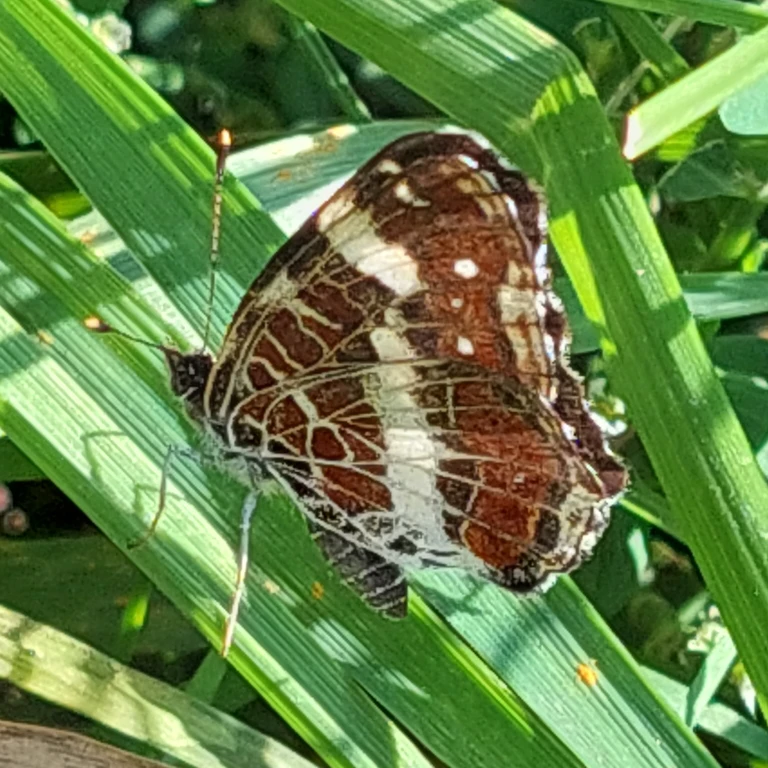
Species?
Araschnia levana
